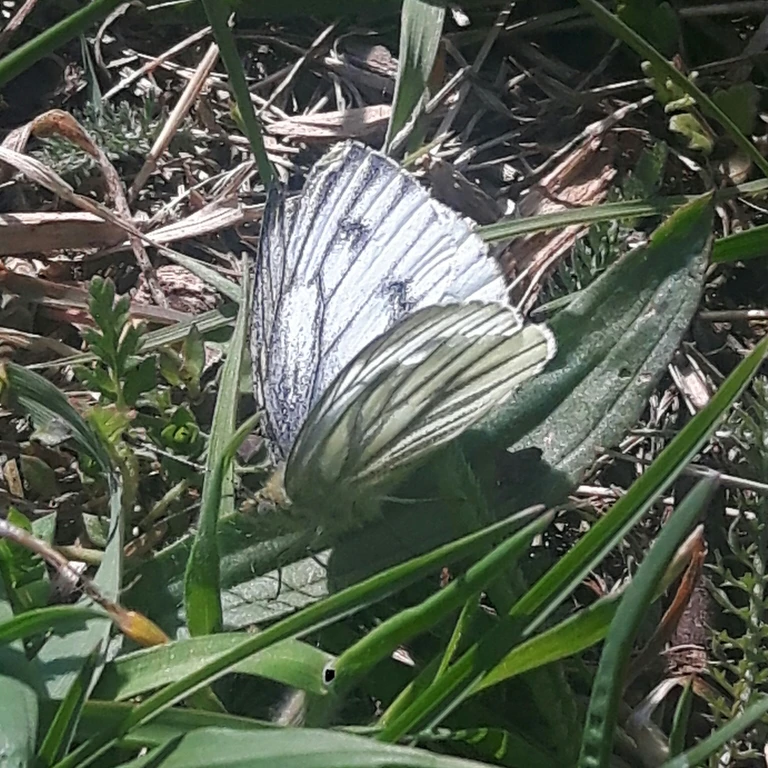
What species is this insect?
Pieris napi
